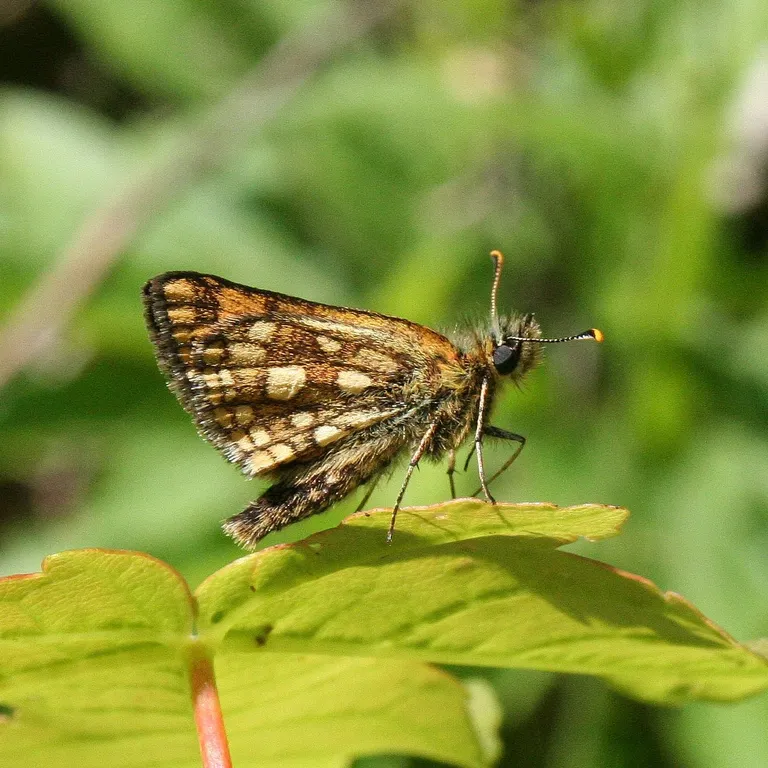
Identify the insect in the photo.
Carterocephalus palaemon
